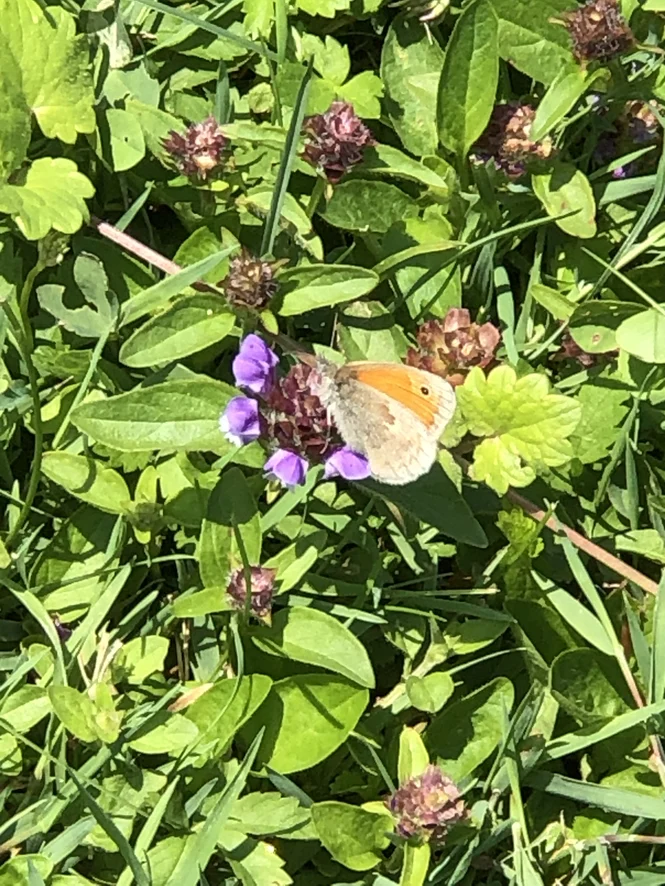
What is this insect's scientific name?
Coenonympha pamphilus
